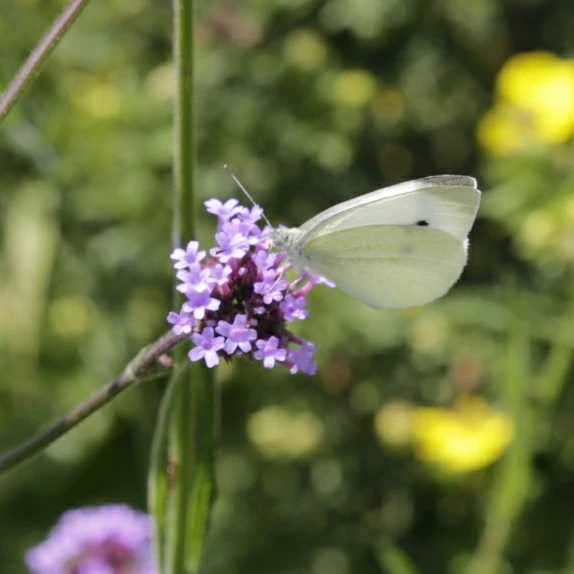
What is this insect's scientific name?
Pieris rapae
